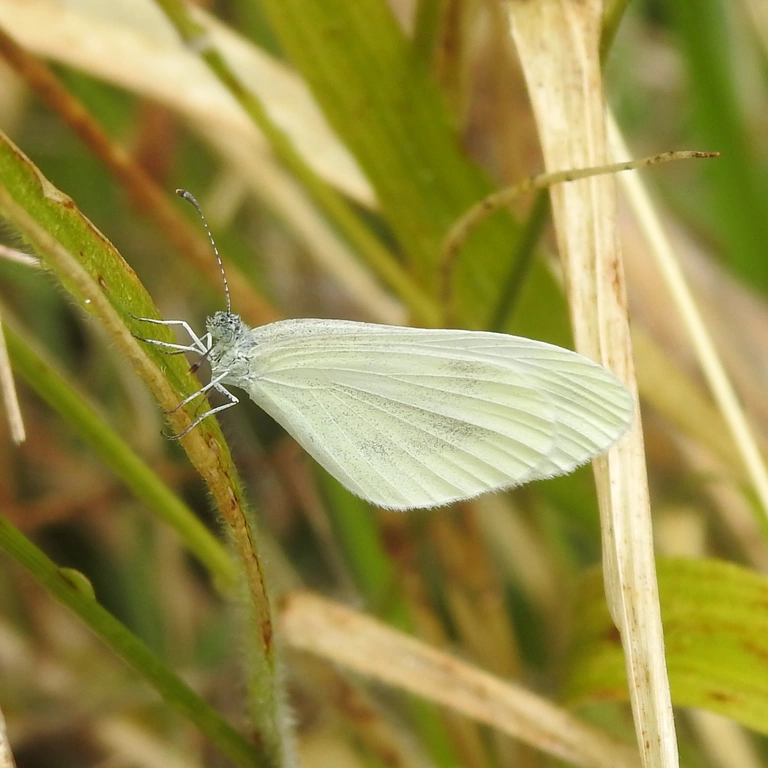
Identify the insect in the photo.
Leptidea sinapis/juvernica
